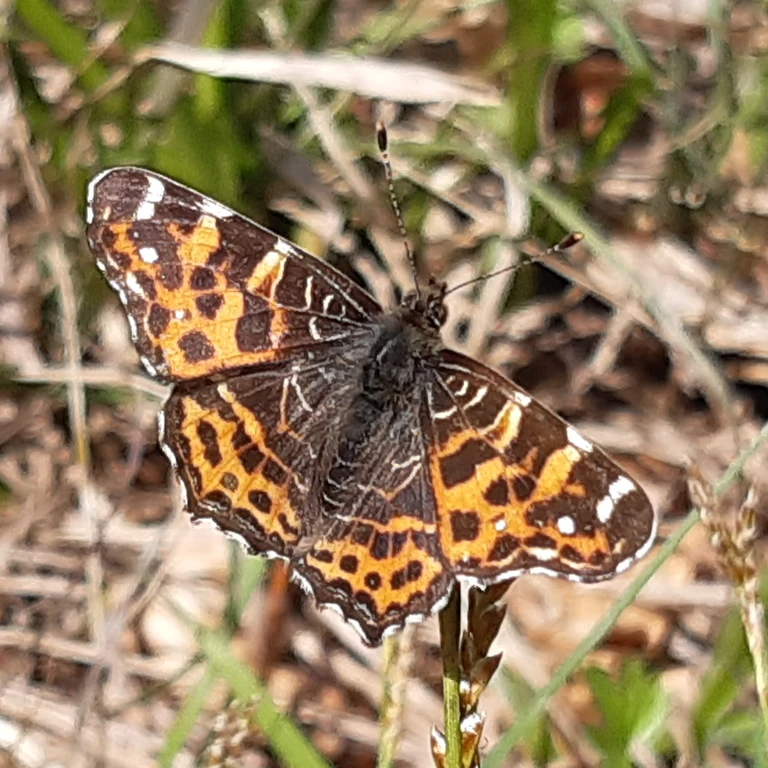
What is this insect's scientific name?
Araschnia levana
